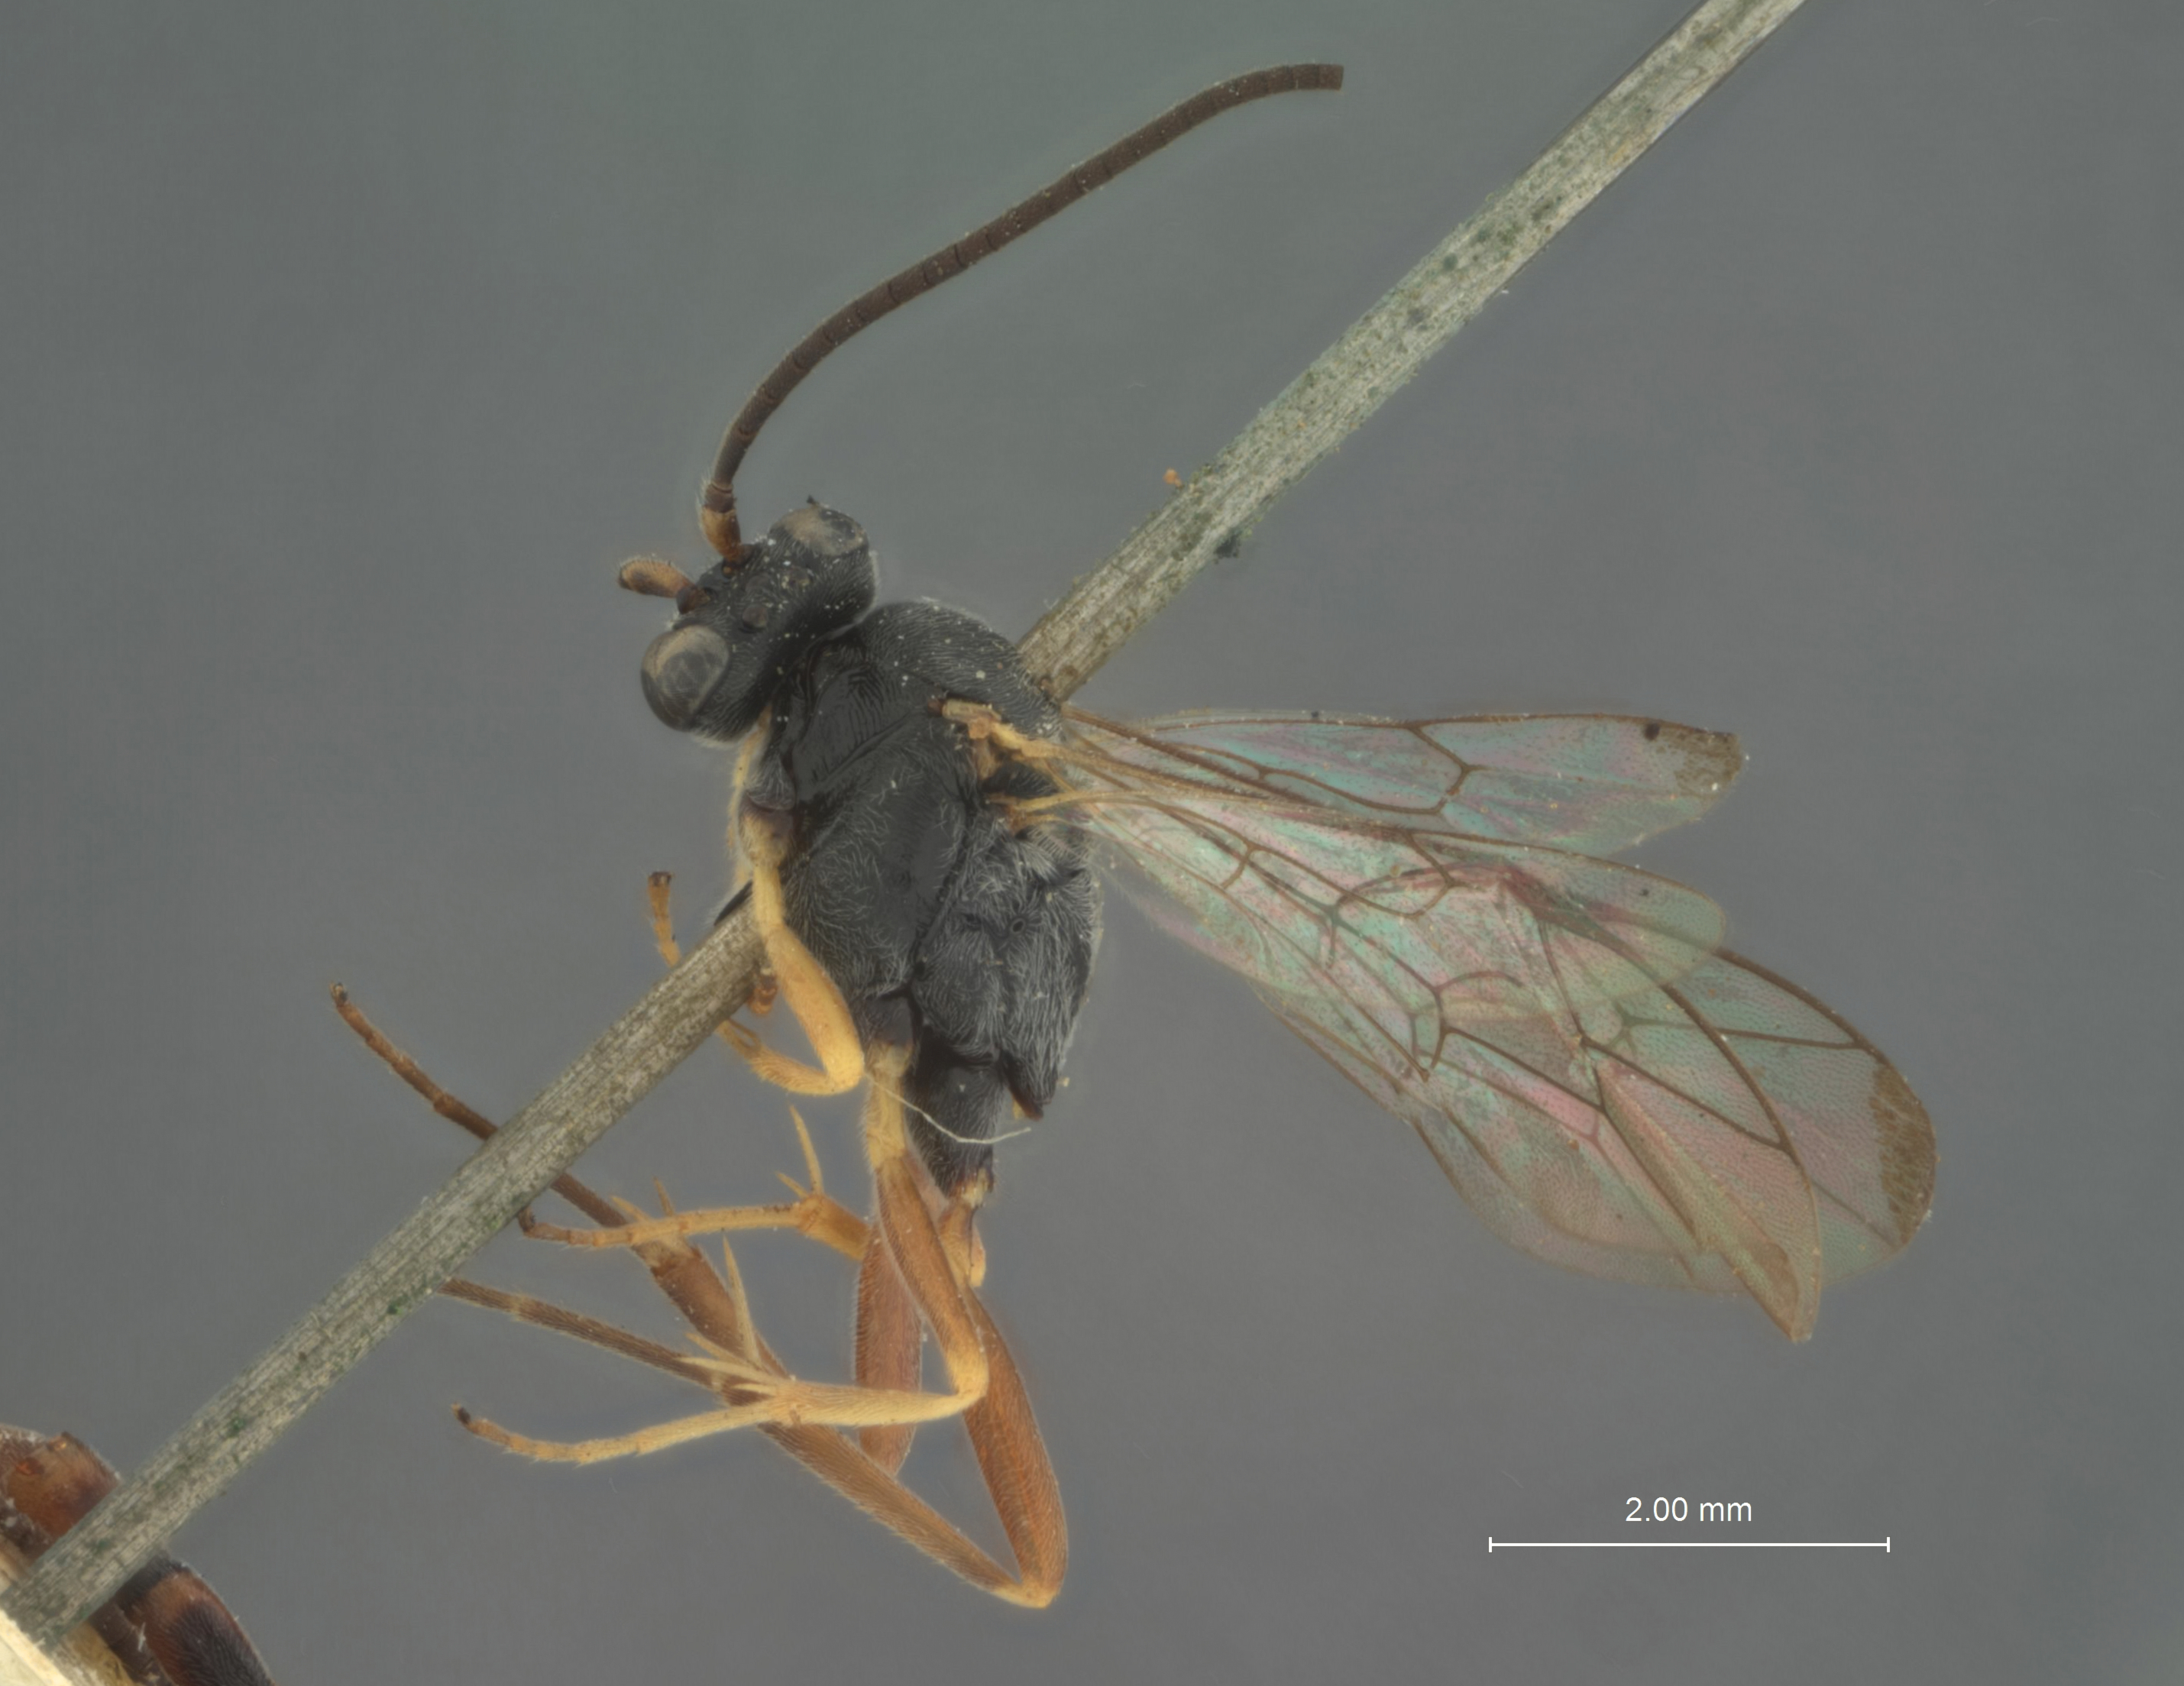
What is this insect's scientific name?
Limneria erythrogaster
